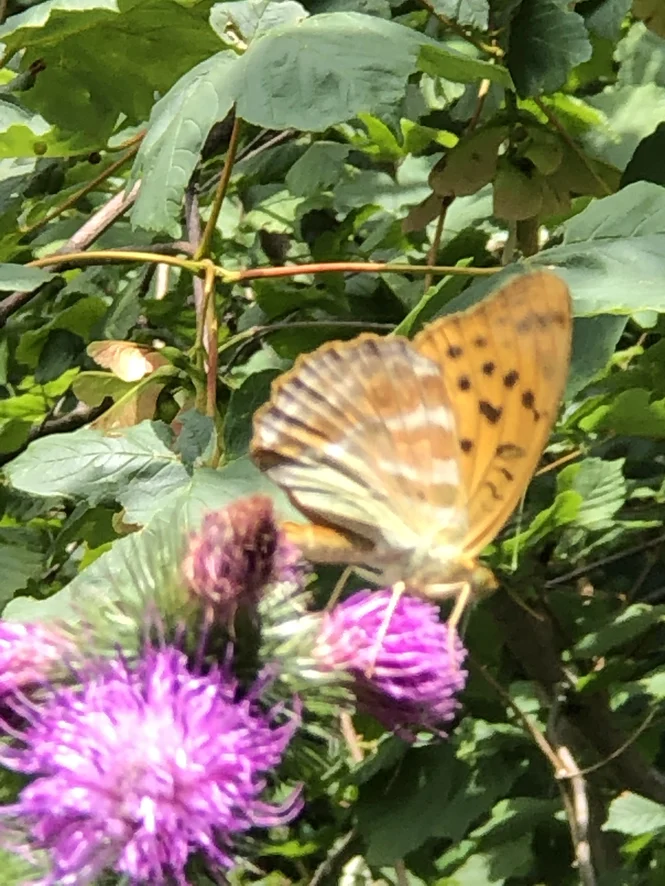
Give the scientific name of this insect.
Argynnis paphia
